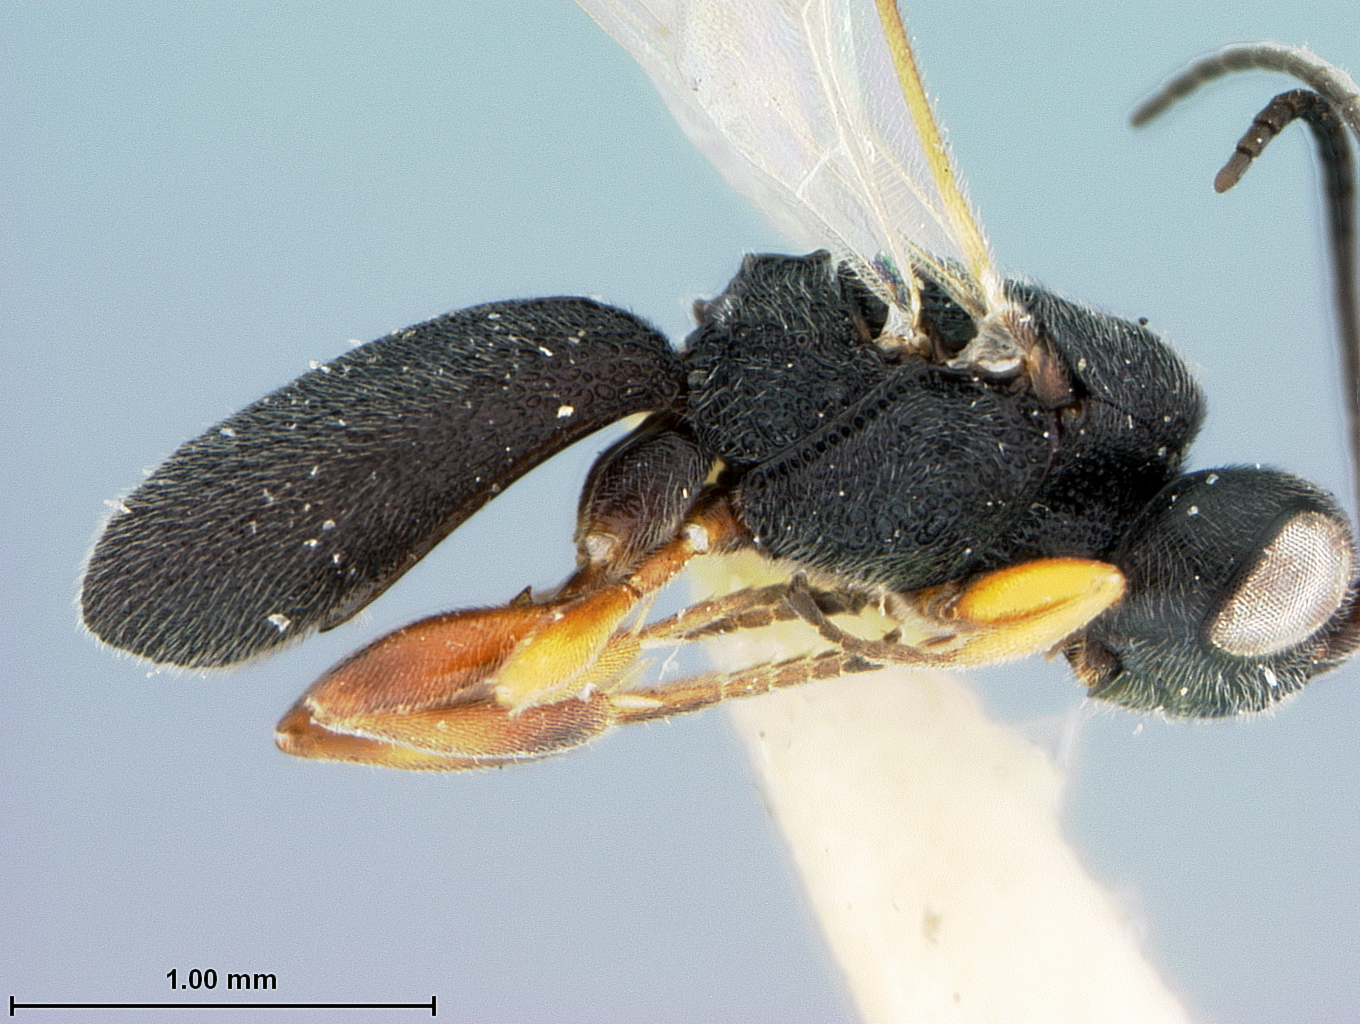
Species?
Chelonus acutigaster
